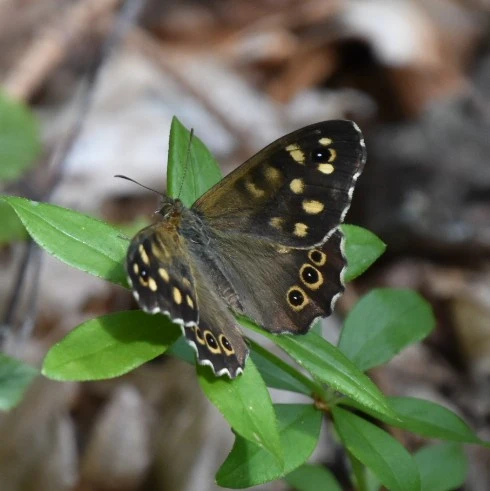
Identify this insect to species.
Pararge aegeria
